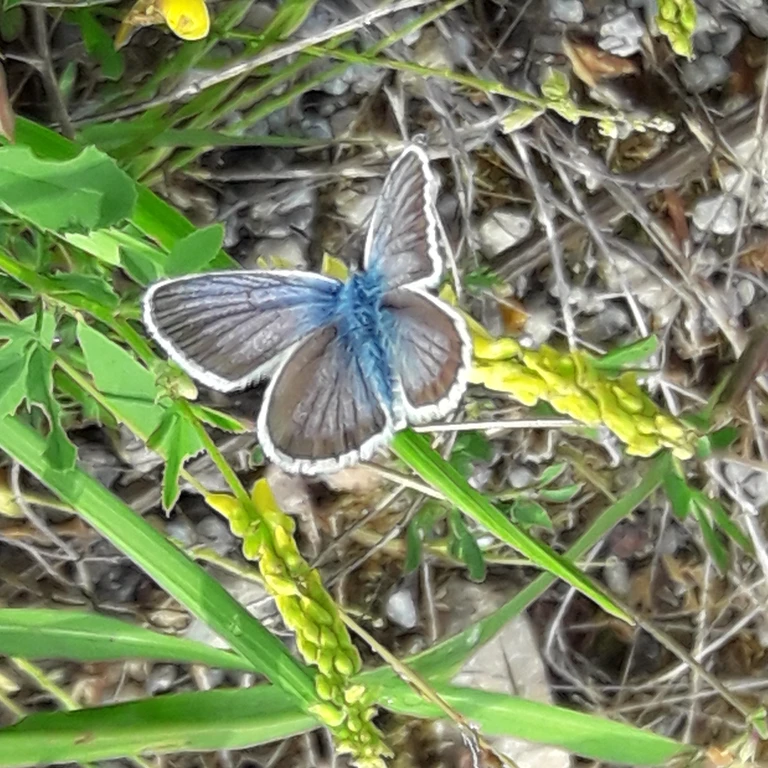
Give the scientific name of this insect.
Plebejus argus
